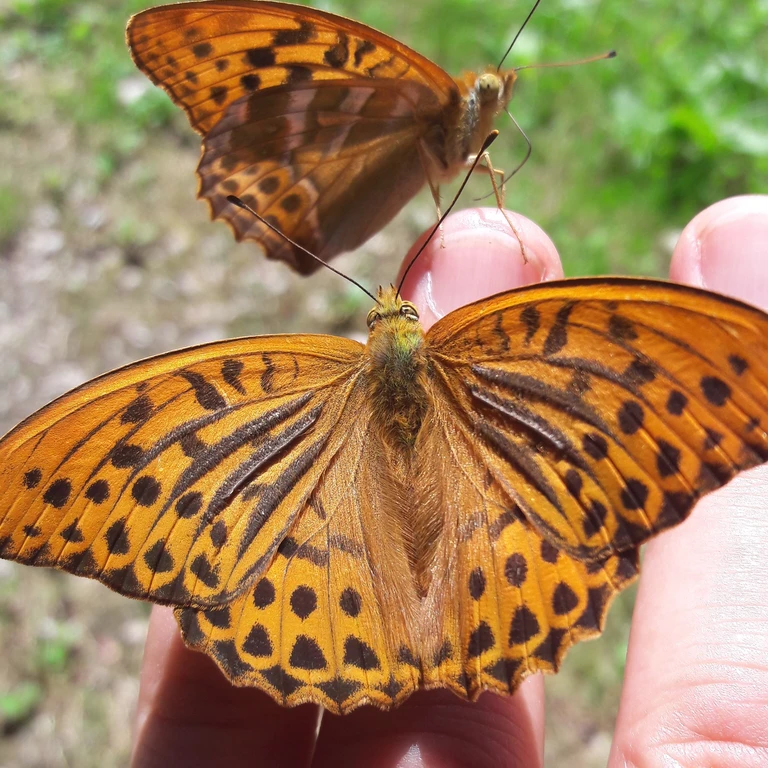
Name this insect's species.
Argynnis paphia
